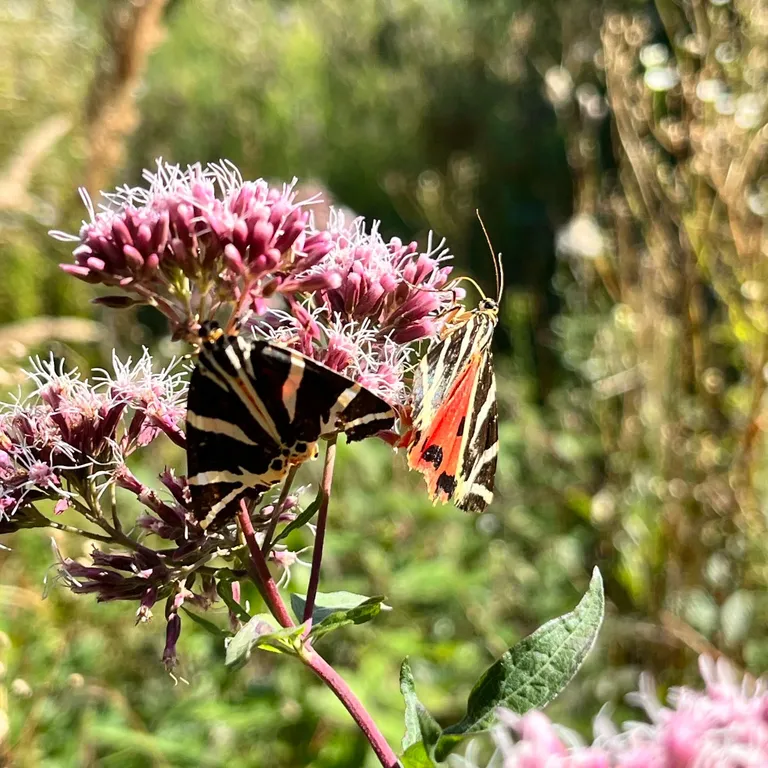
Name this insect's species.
Euplagia quadripunctaria
